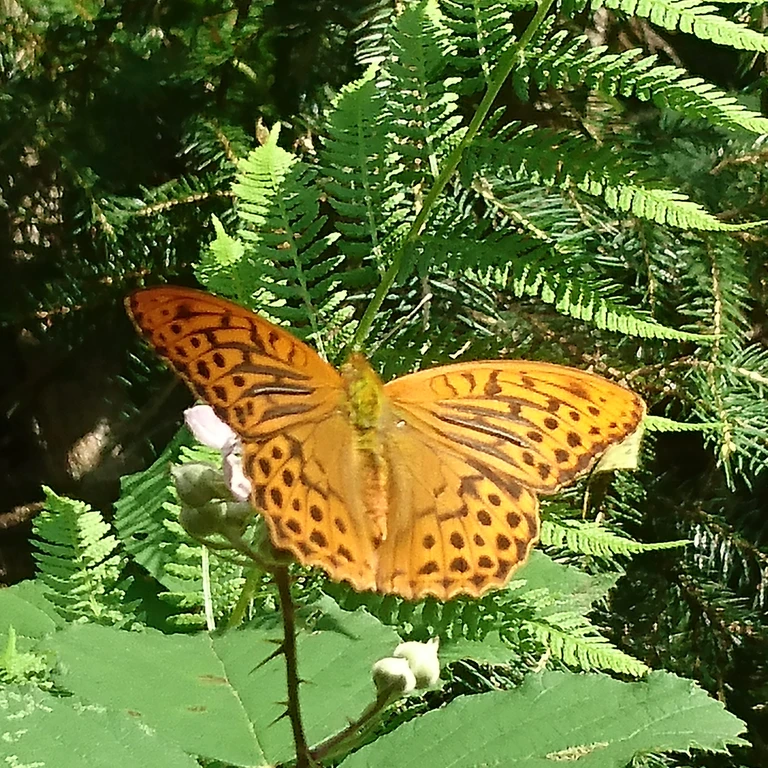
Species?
Argynnis paphia
